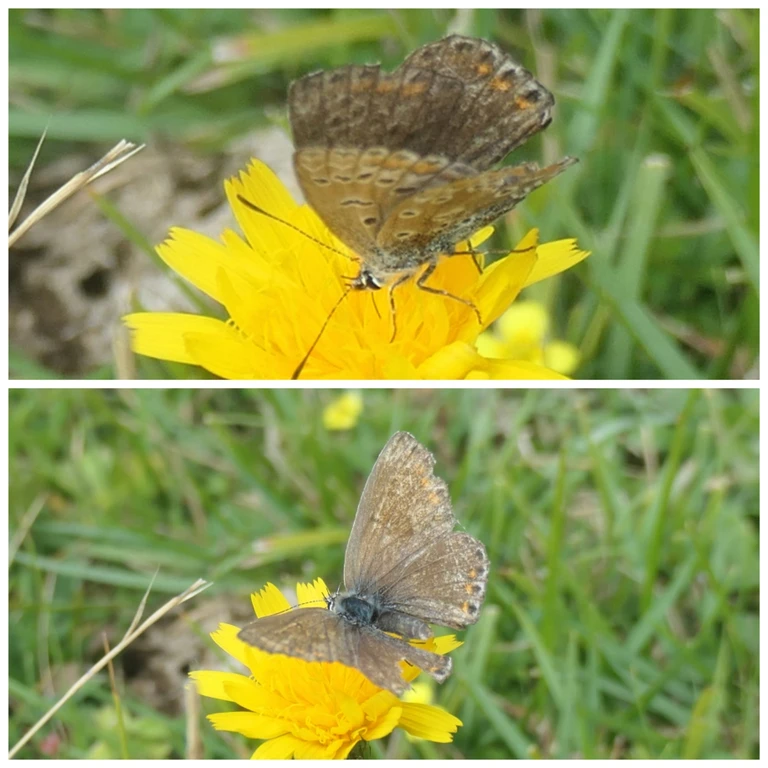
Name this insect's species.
Polyommatus icarus
